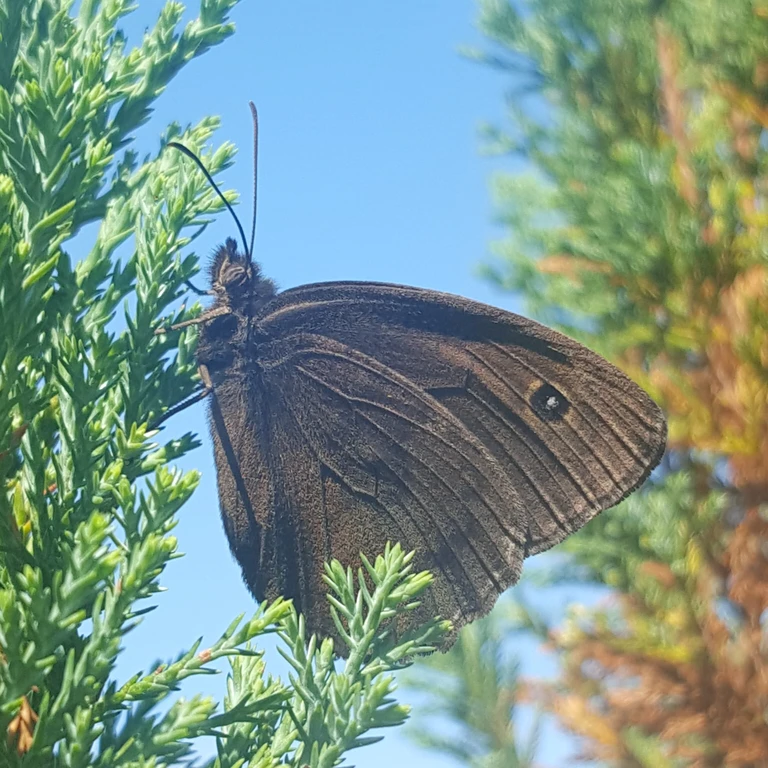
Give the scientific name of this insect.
Minois dryas
